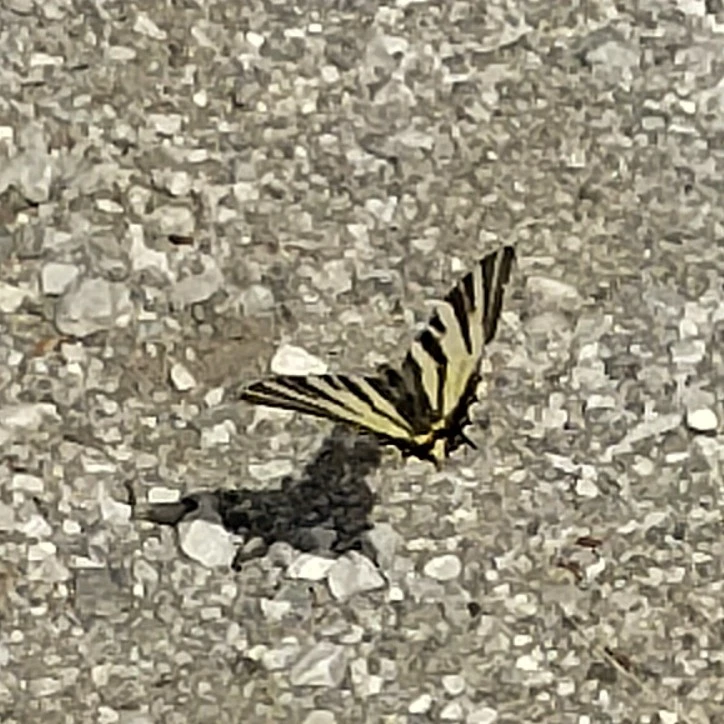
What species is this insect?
Iphiclides podalirius
